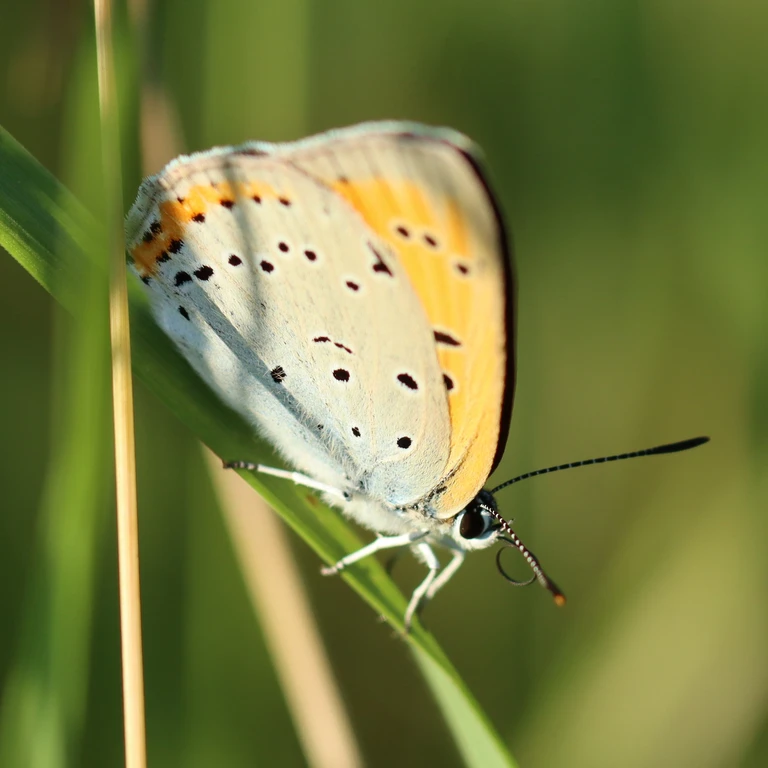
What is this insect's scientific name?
Lycaena dispar
